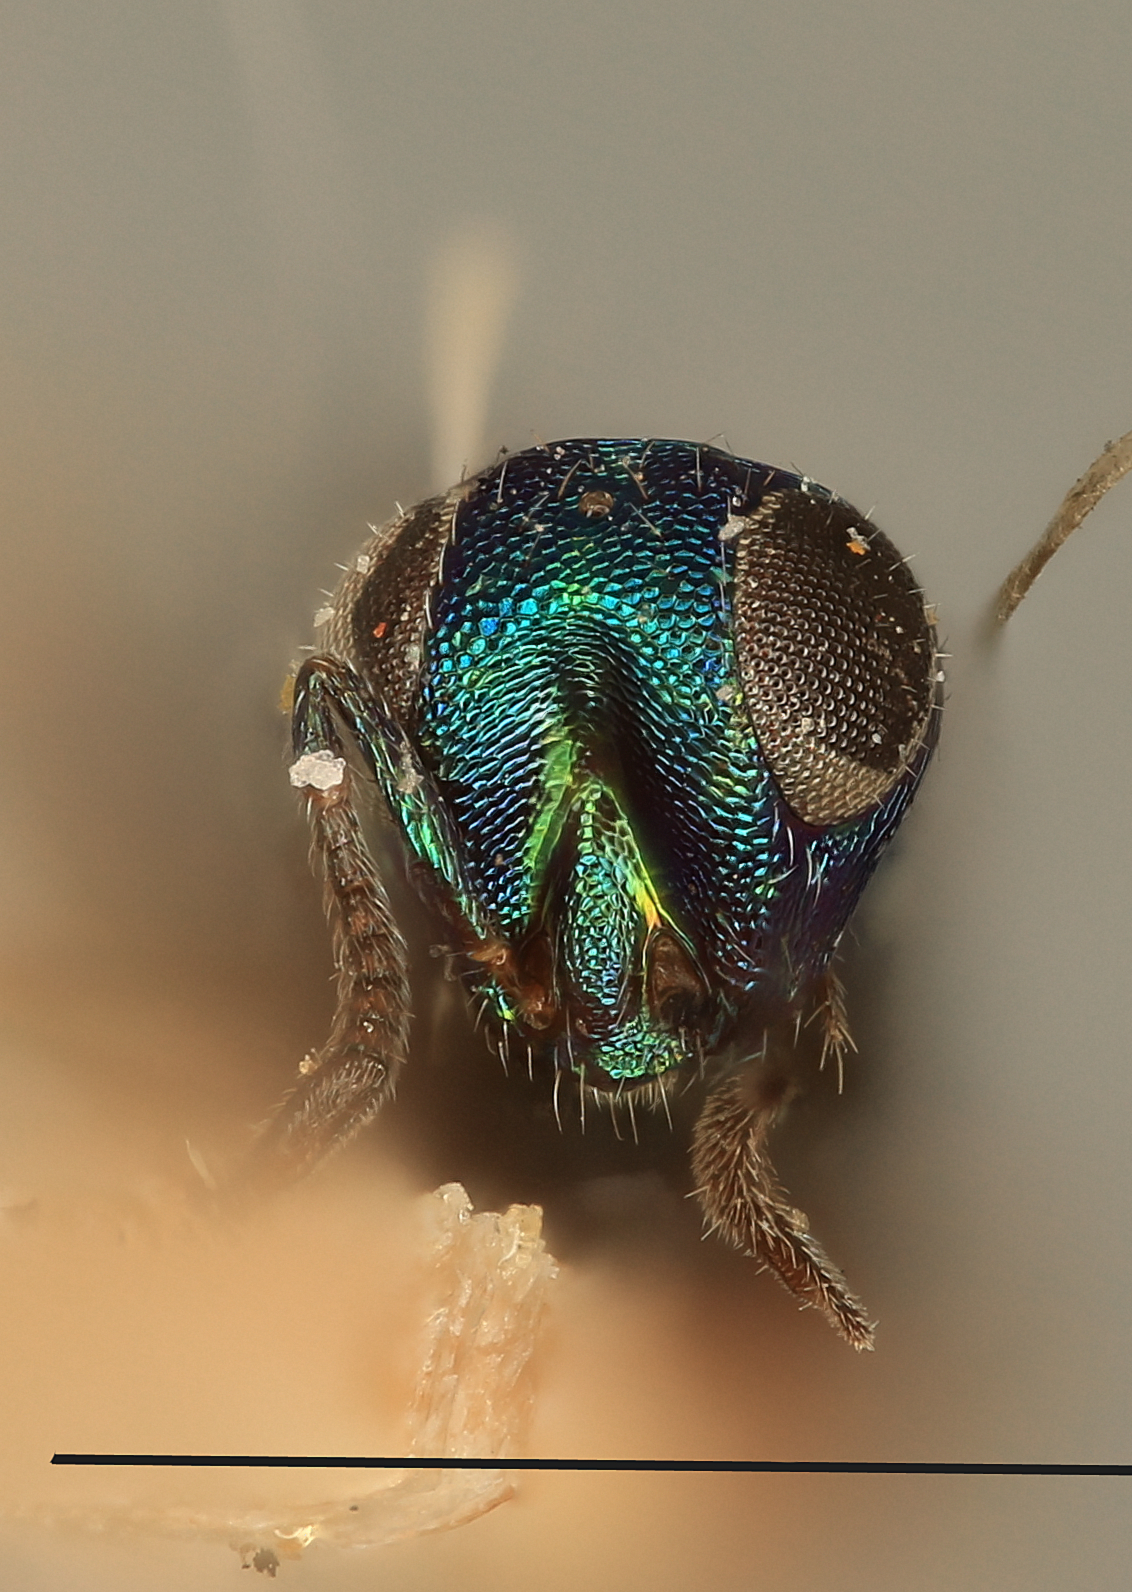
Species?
Berecyntus bakeri
